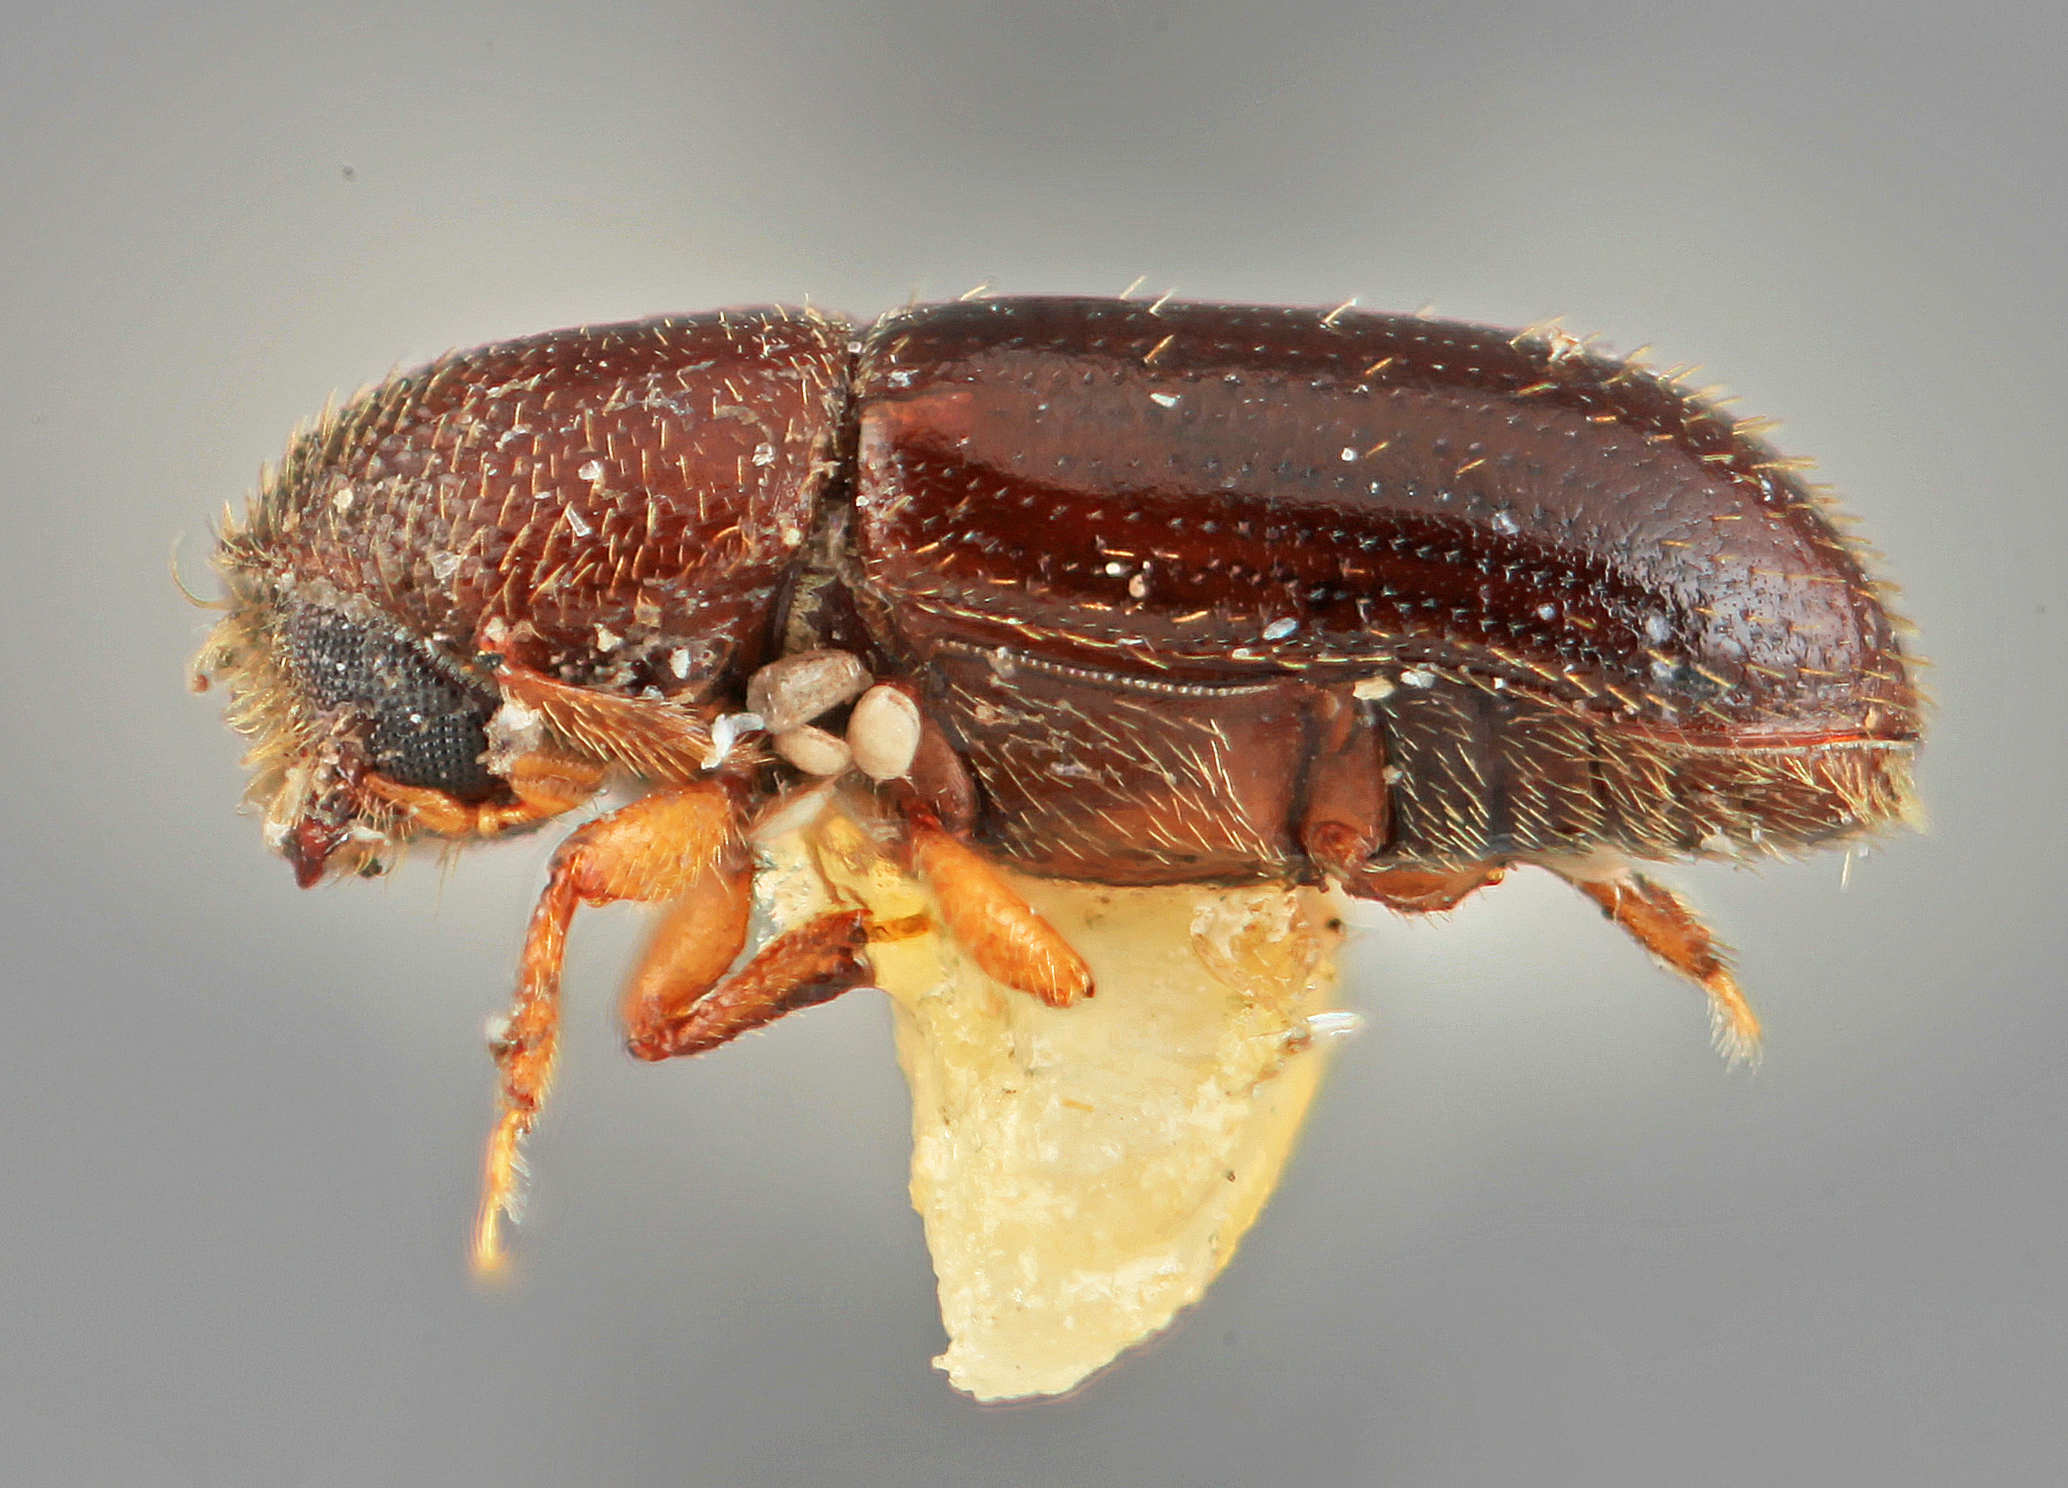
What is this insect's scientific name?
Dendroterus parilis
